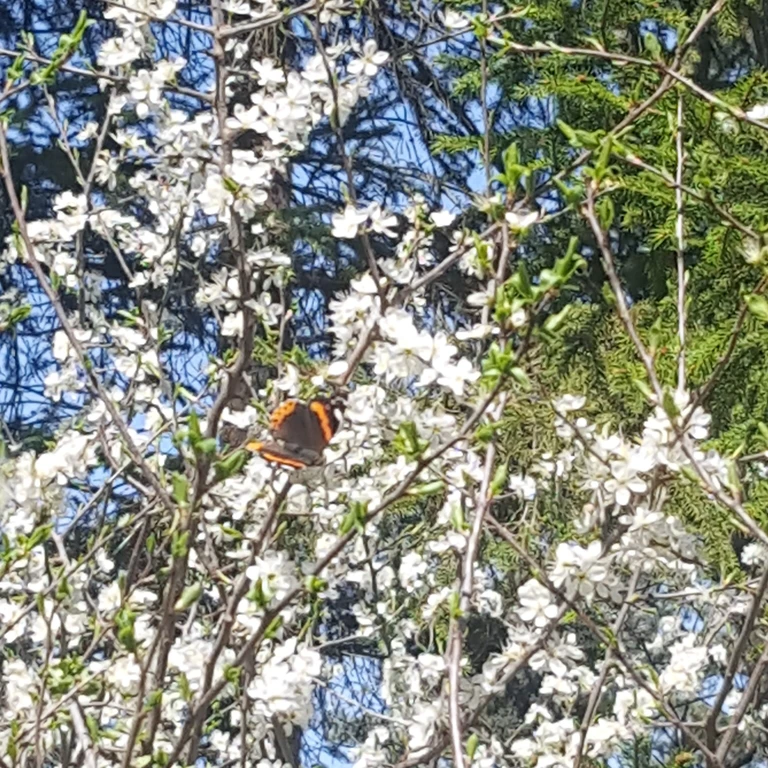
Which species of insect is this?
Vanessa atalanta
